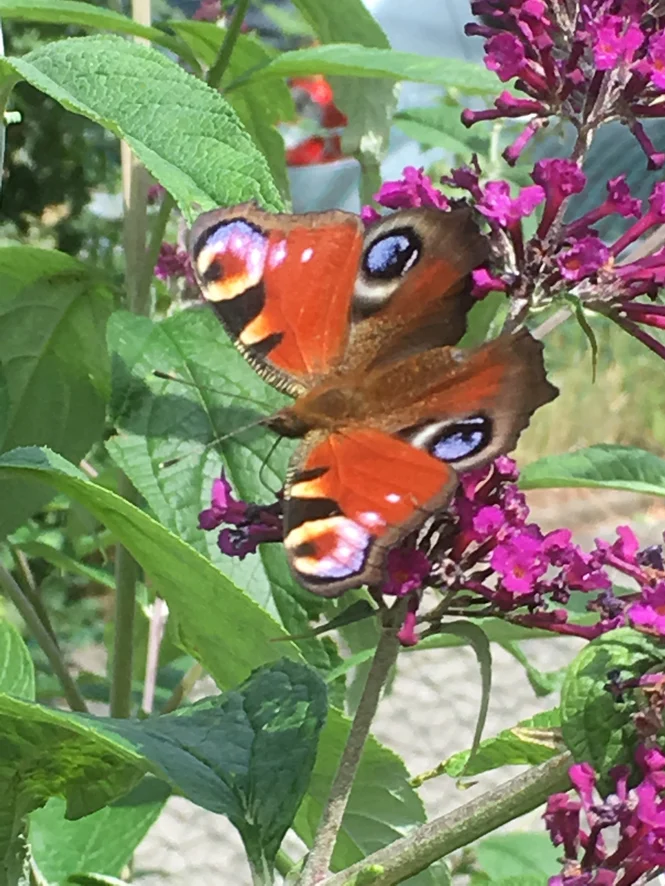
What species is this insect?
Aglais io
